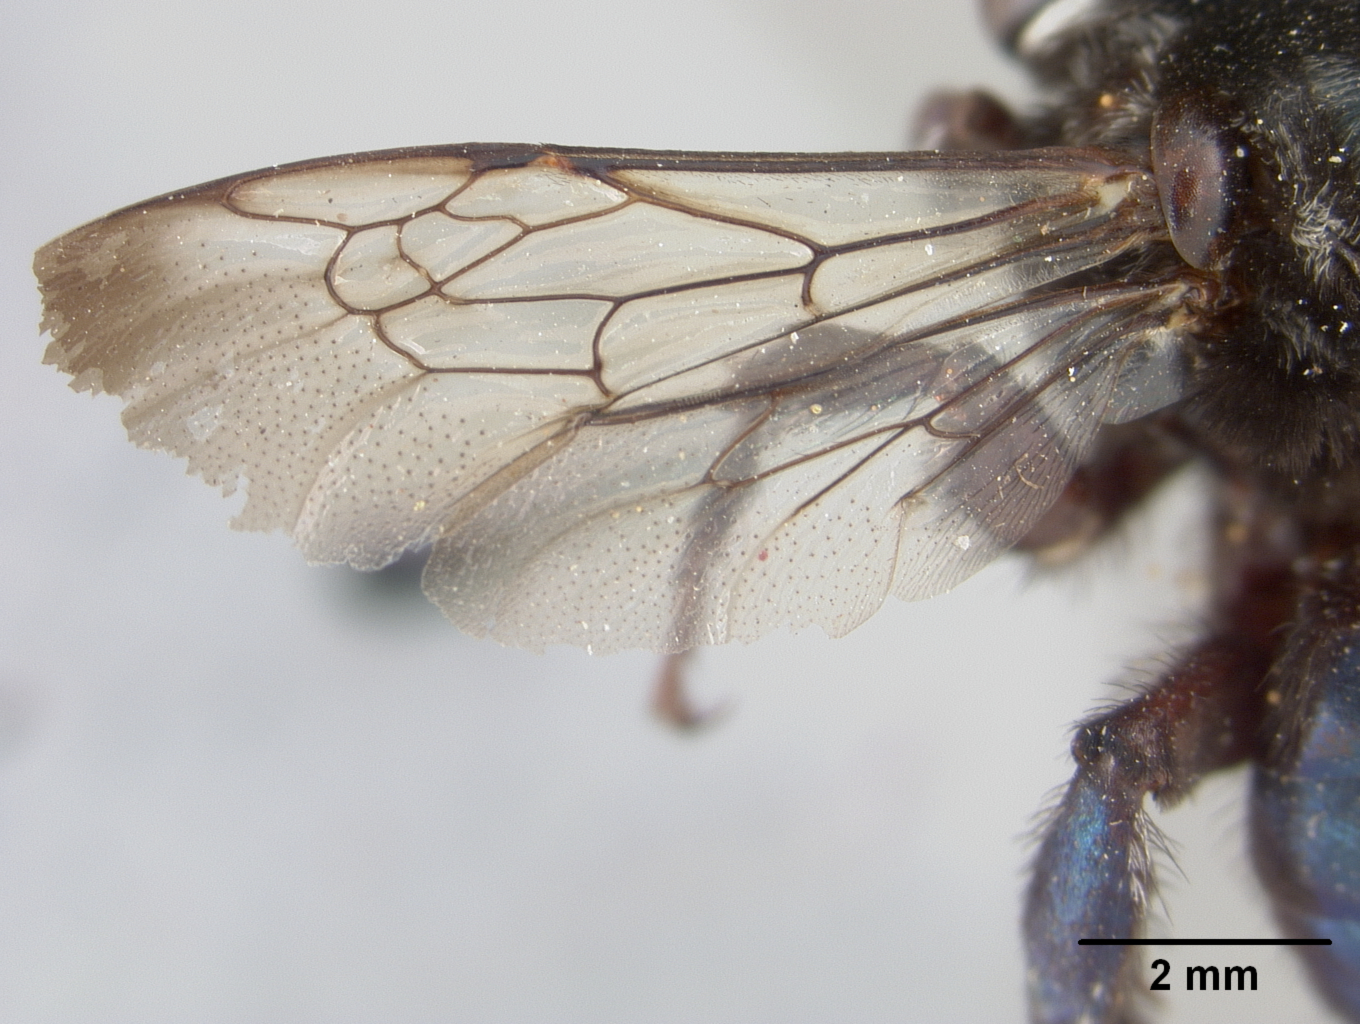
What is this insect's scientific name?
Melissa imperialis
